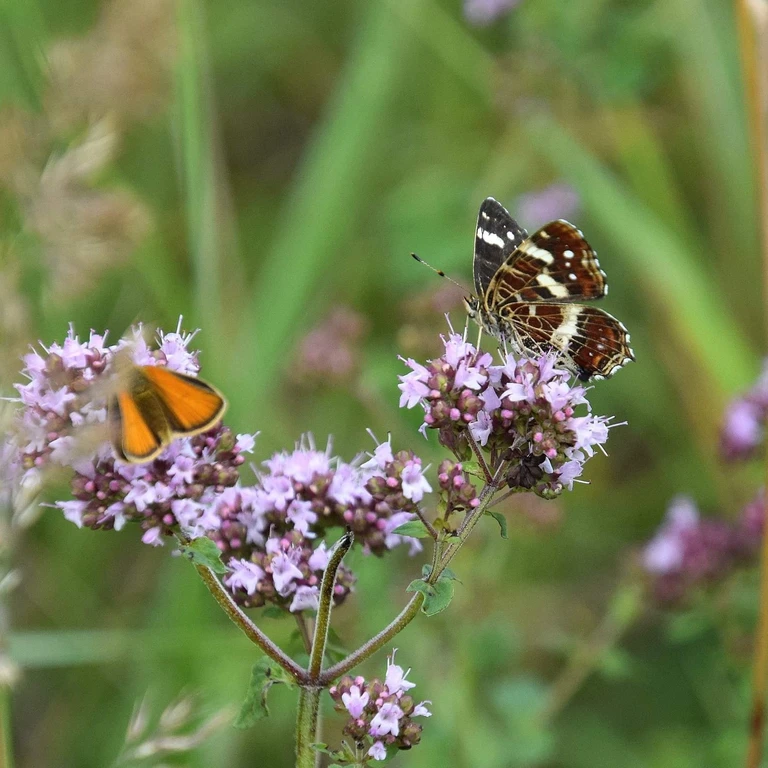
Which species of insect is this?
Araschnia levana
